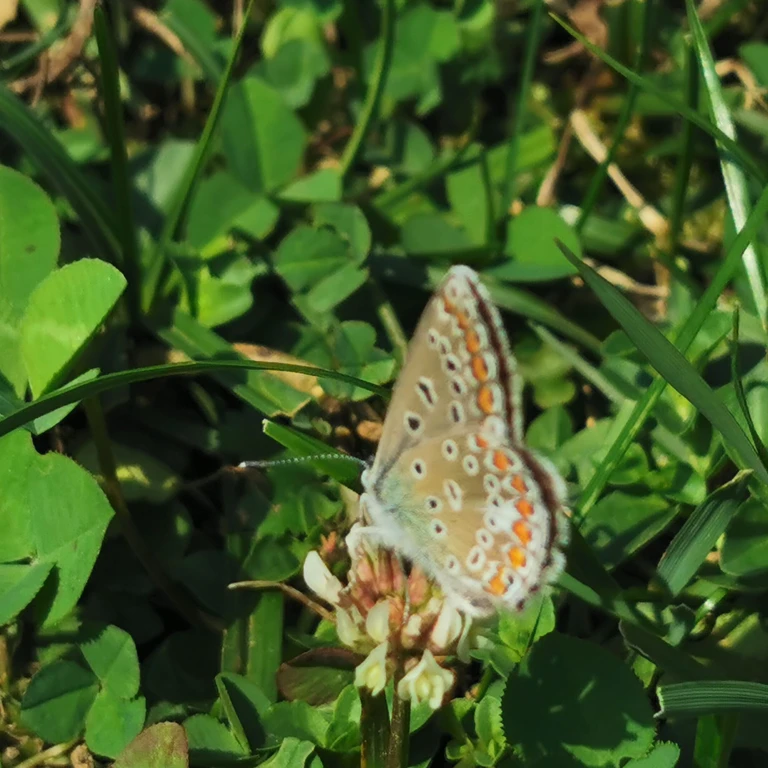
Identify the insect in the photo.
Polyommatus icarus
